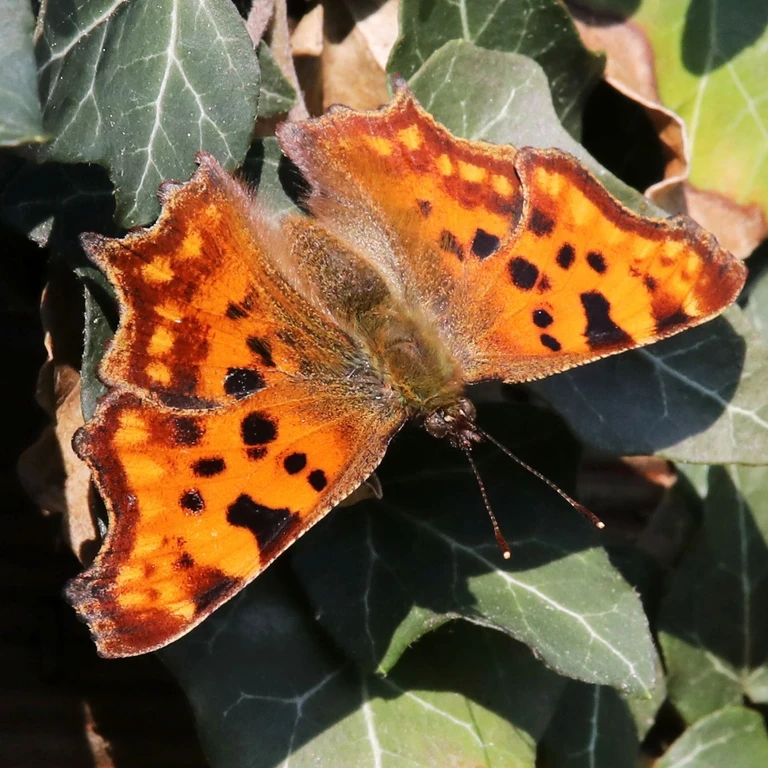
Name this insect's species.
Polygonia c-album
